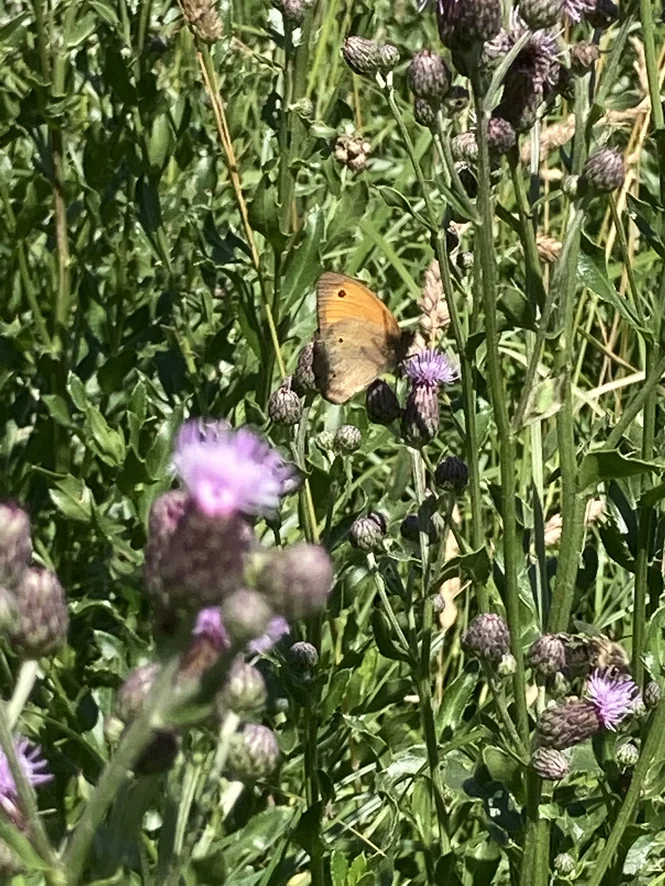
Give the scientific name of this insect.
Maniola jurtina
